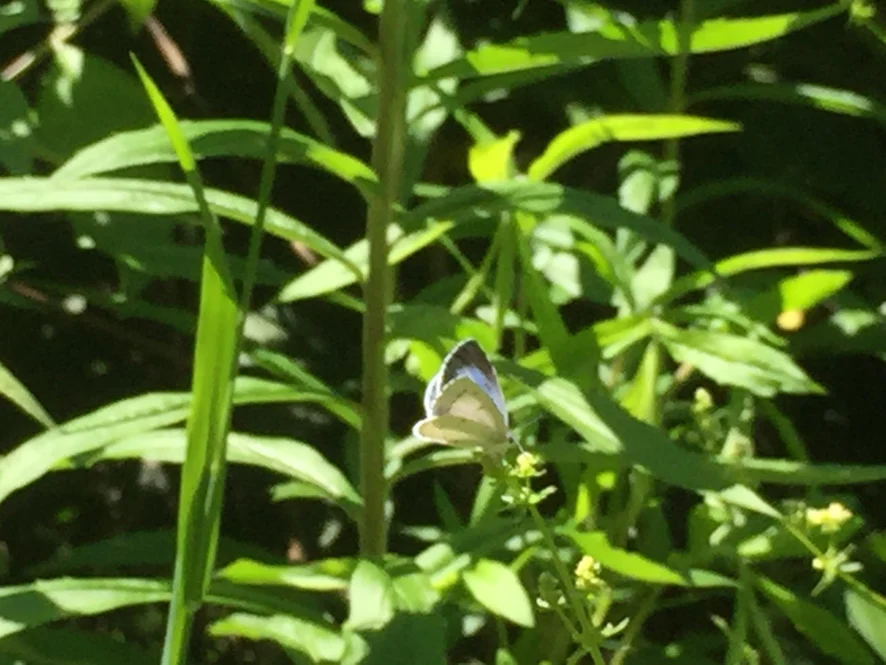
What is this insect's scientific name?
Celastrina argiolus
